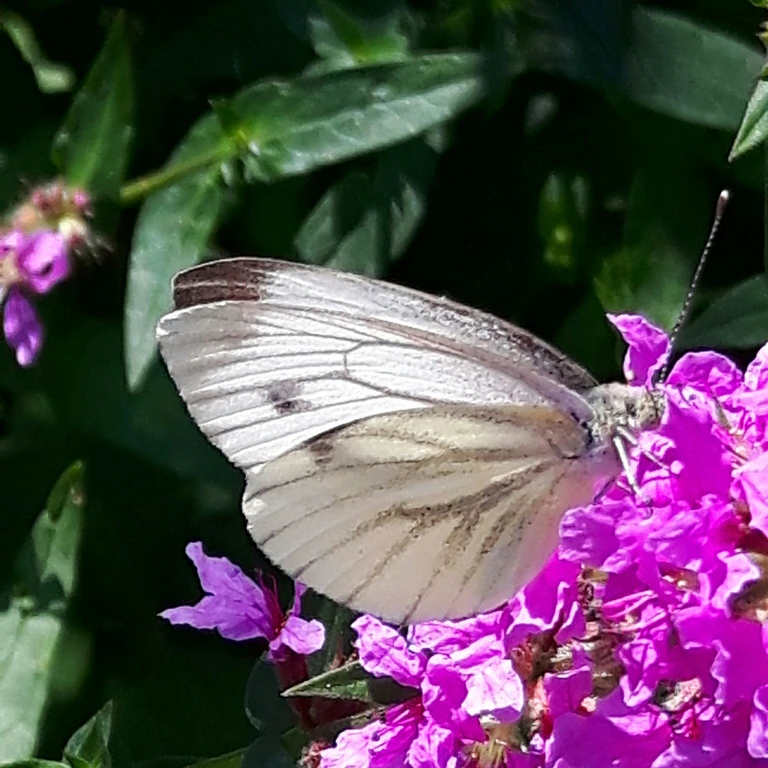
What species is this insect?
Pieris napi
